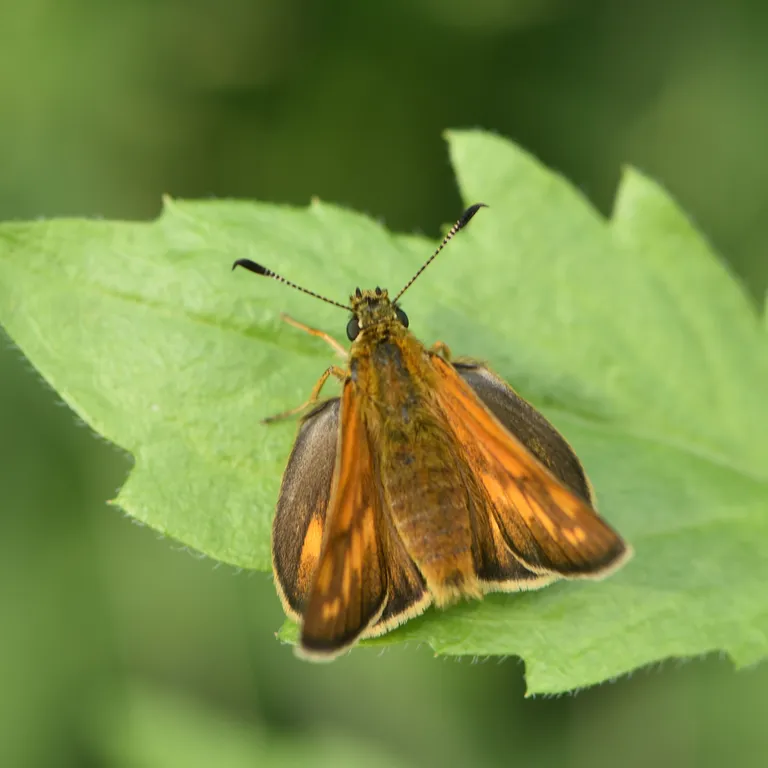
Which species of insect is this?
Ochlodes sylvanus (also Ochlodes venata)
